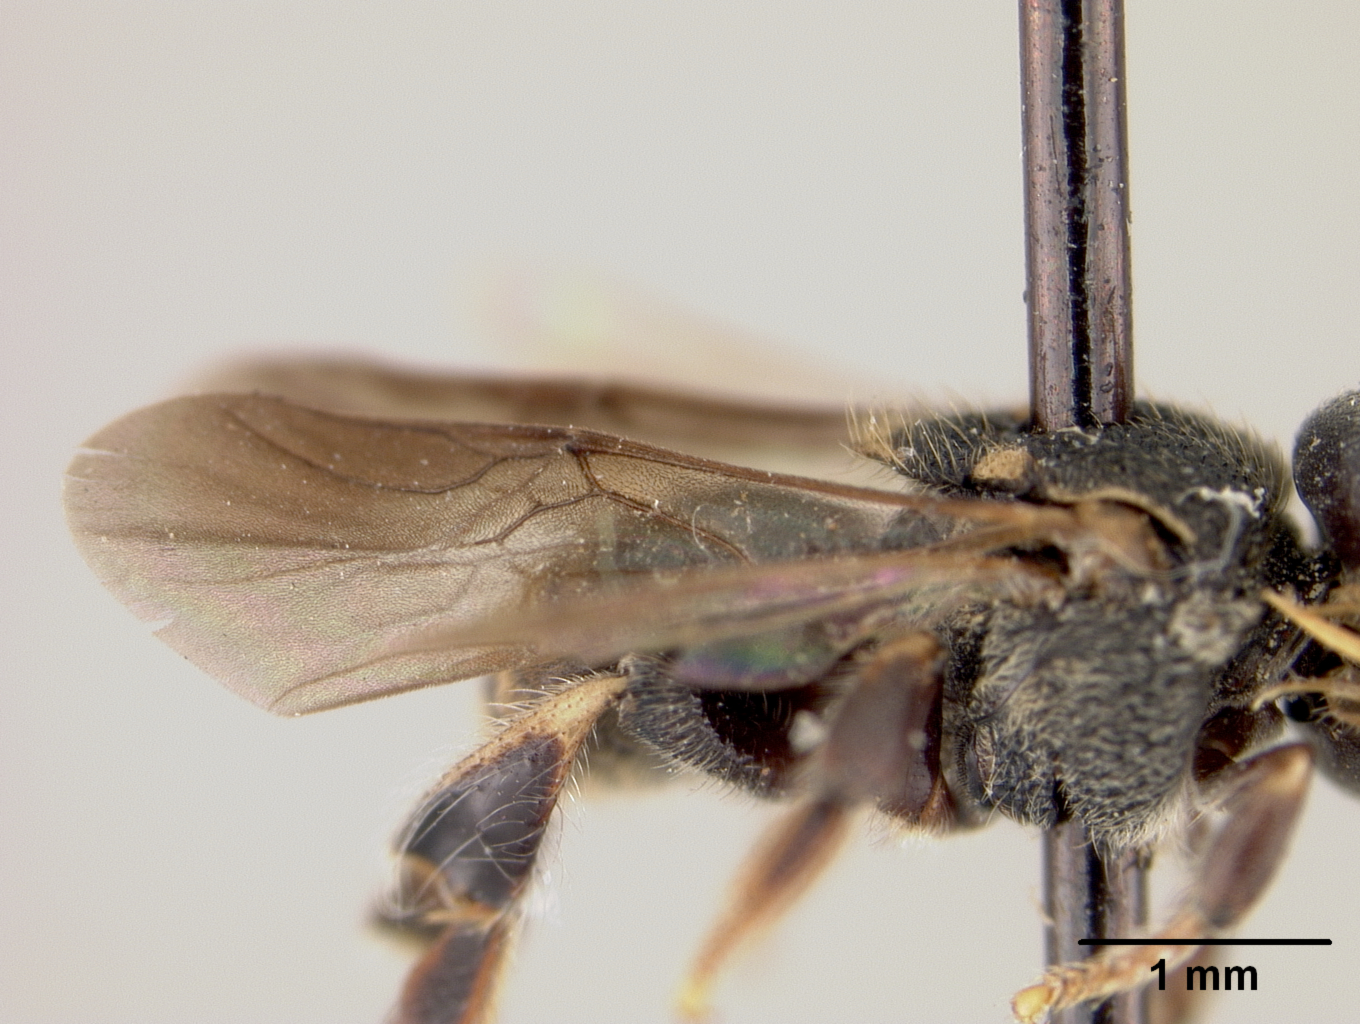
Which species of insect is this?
Trigona testaccicornis
